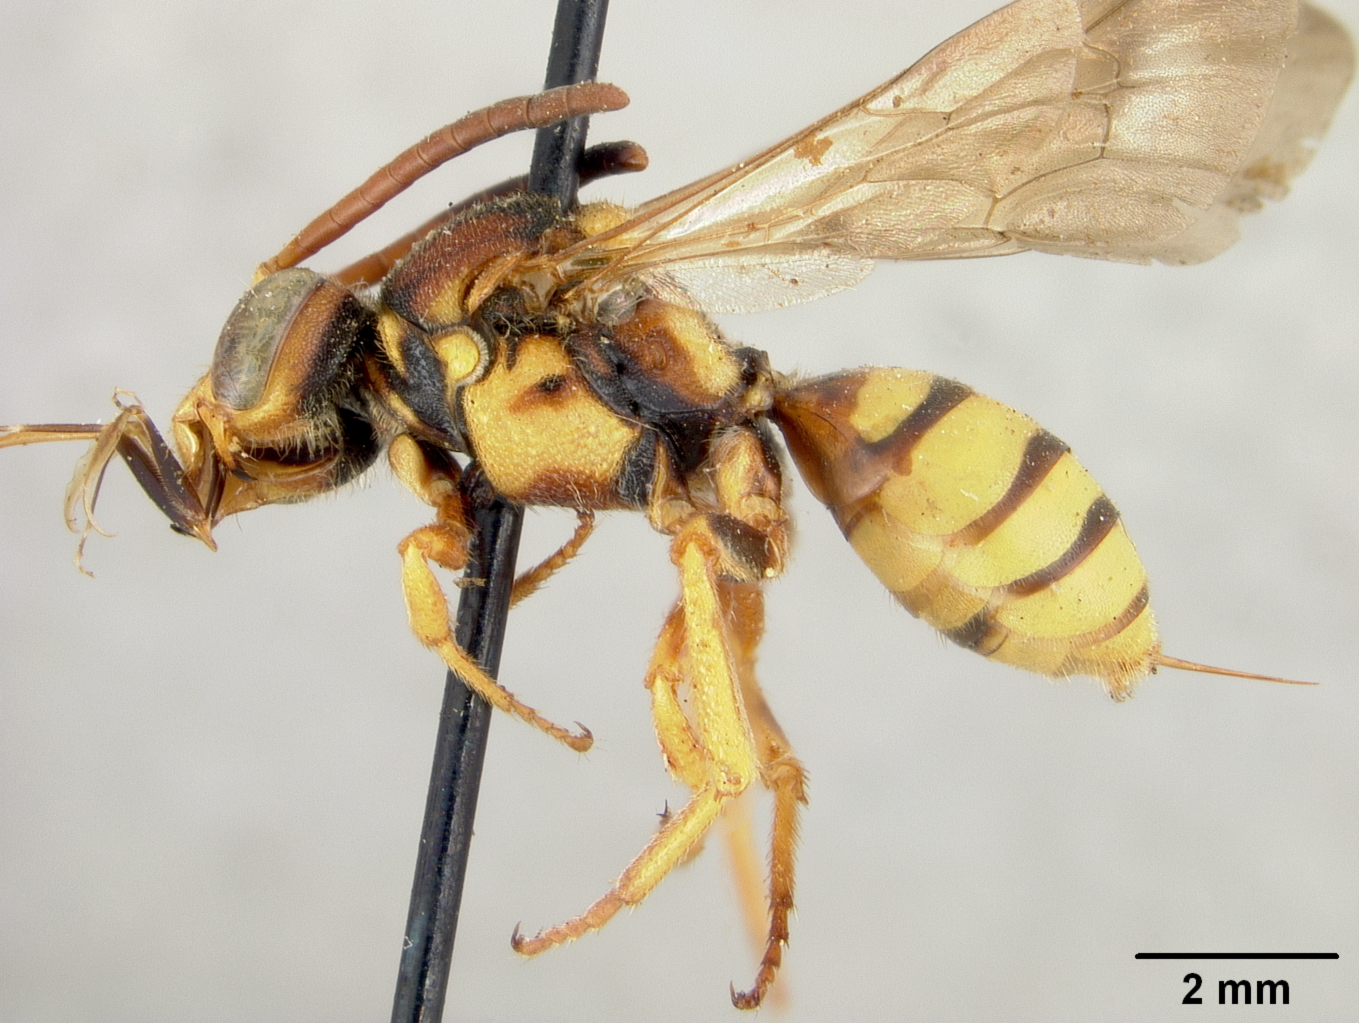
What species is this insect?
Nomada perivincta
